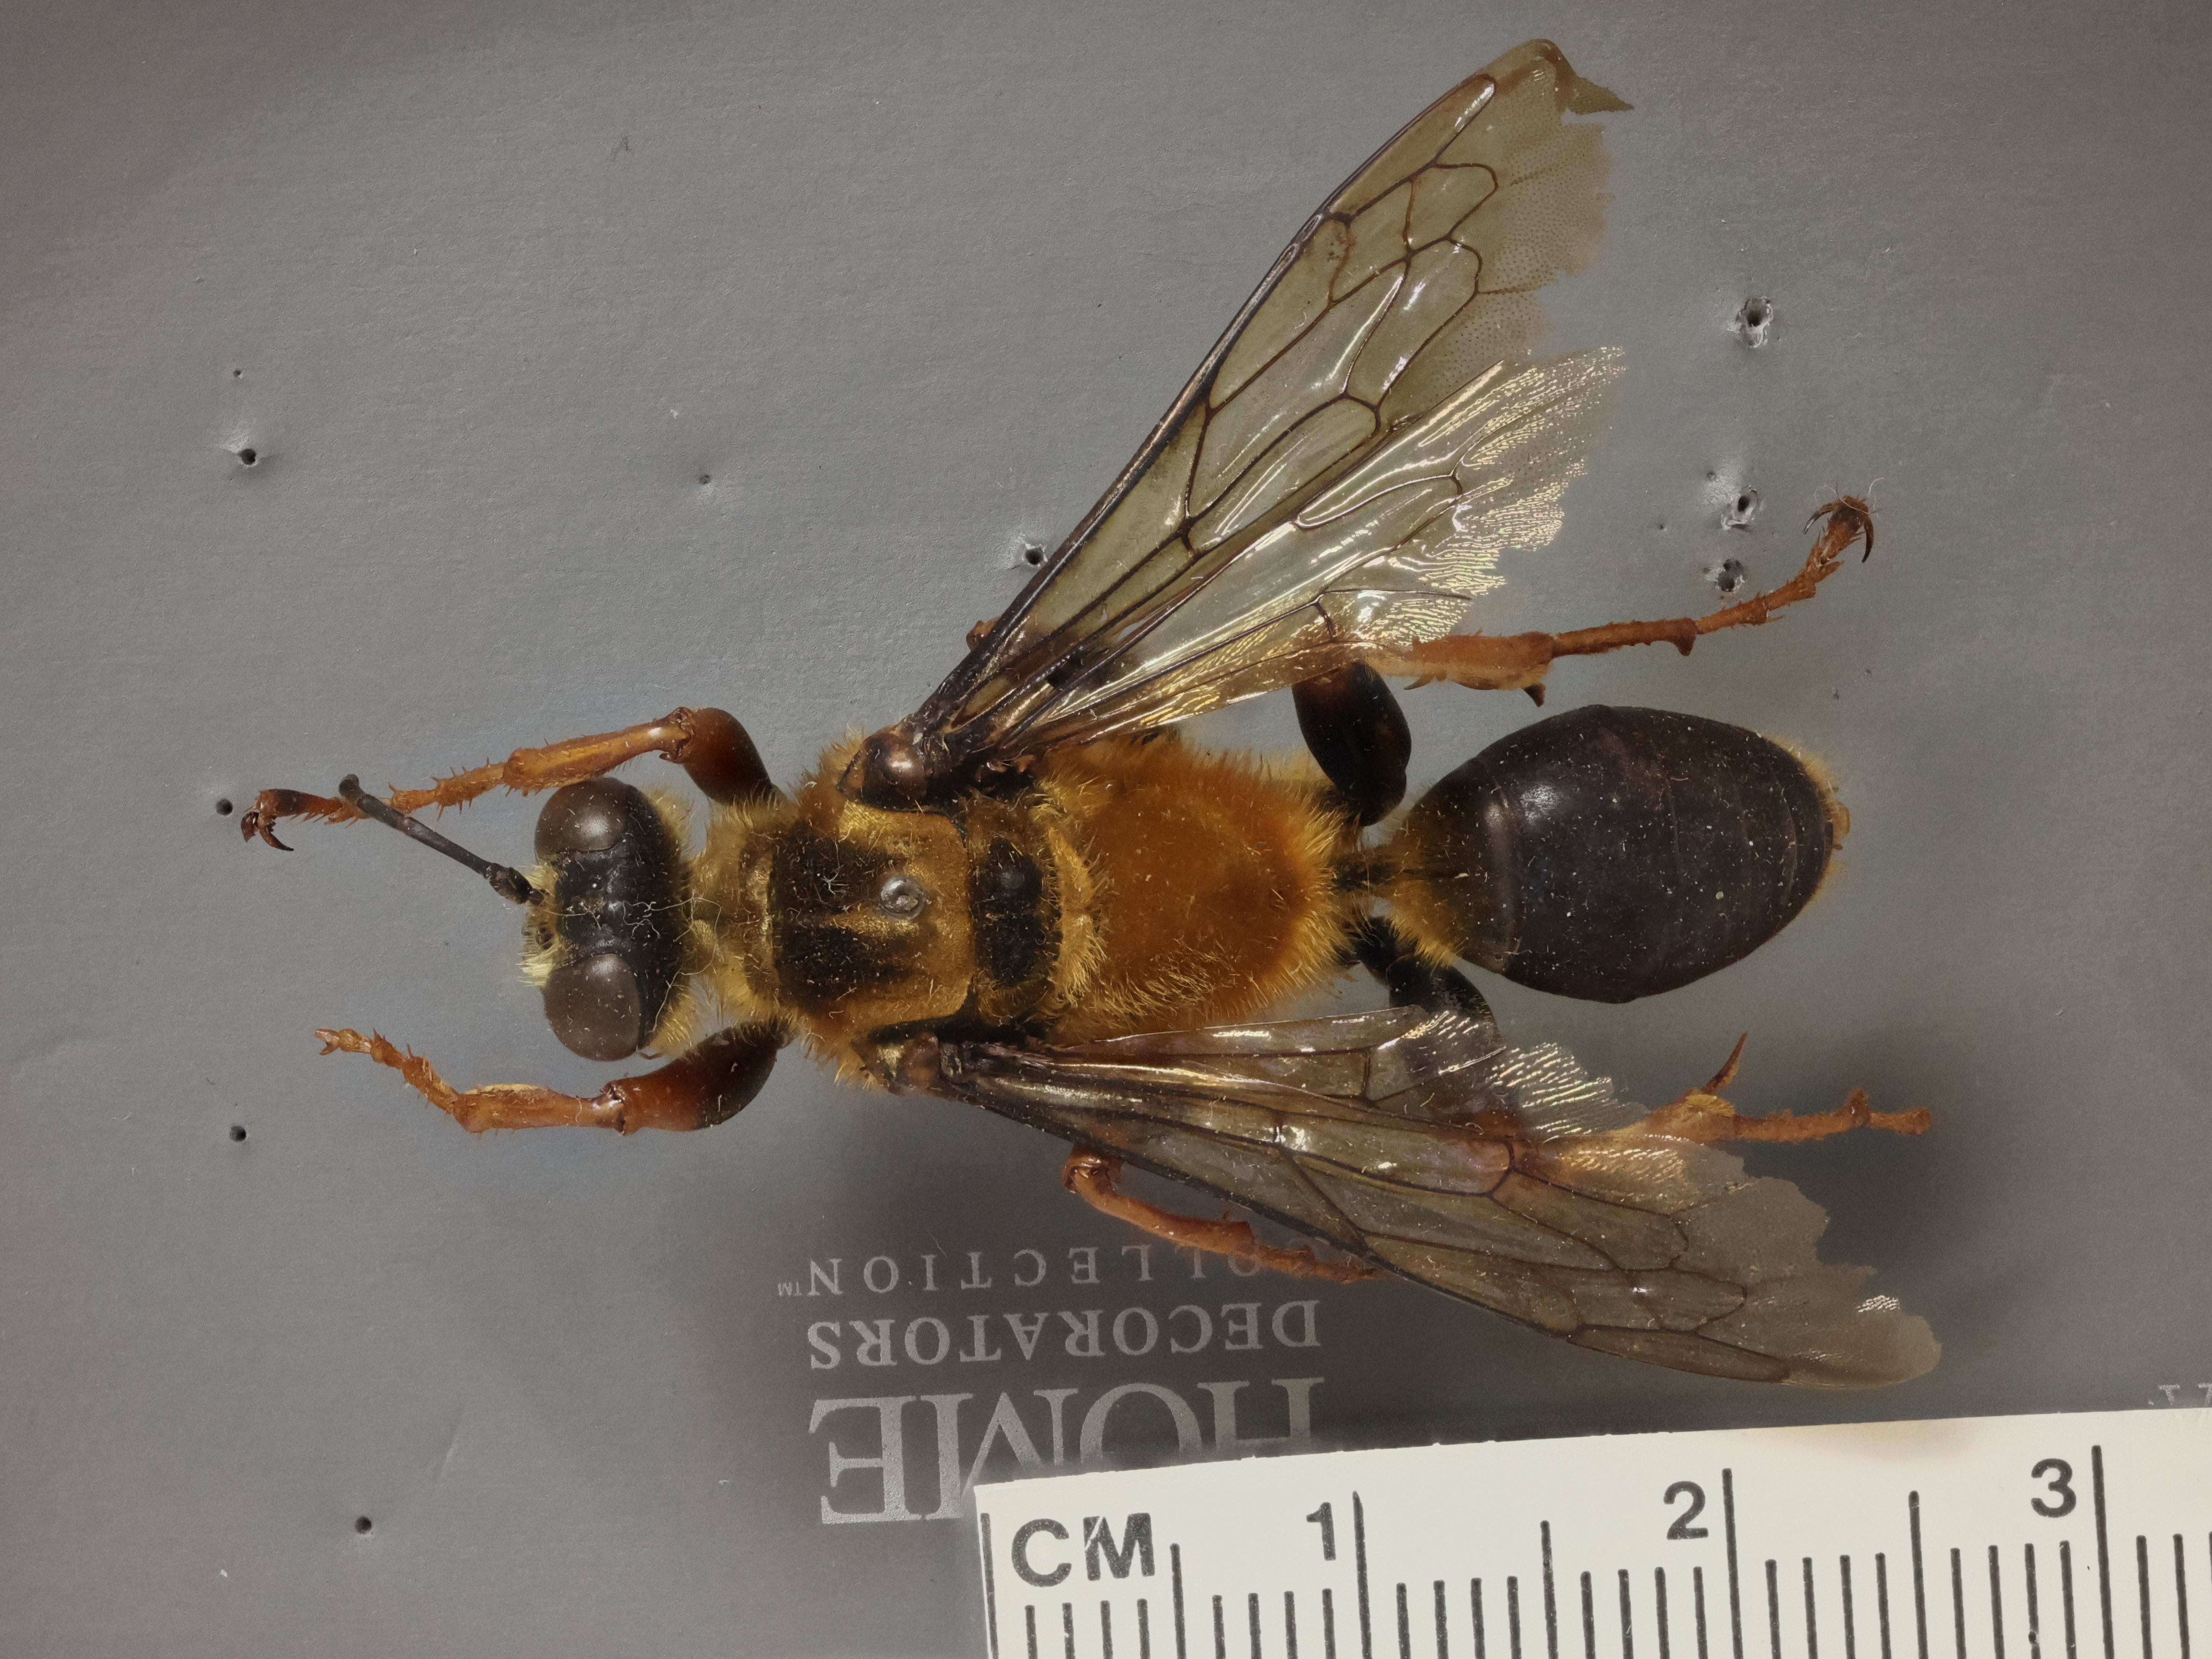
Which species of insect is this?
Sphex rex
